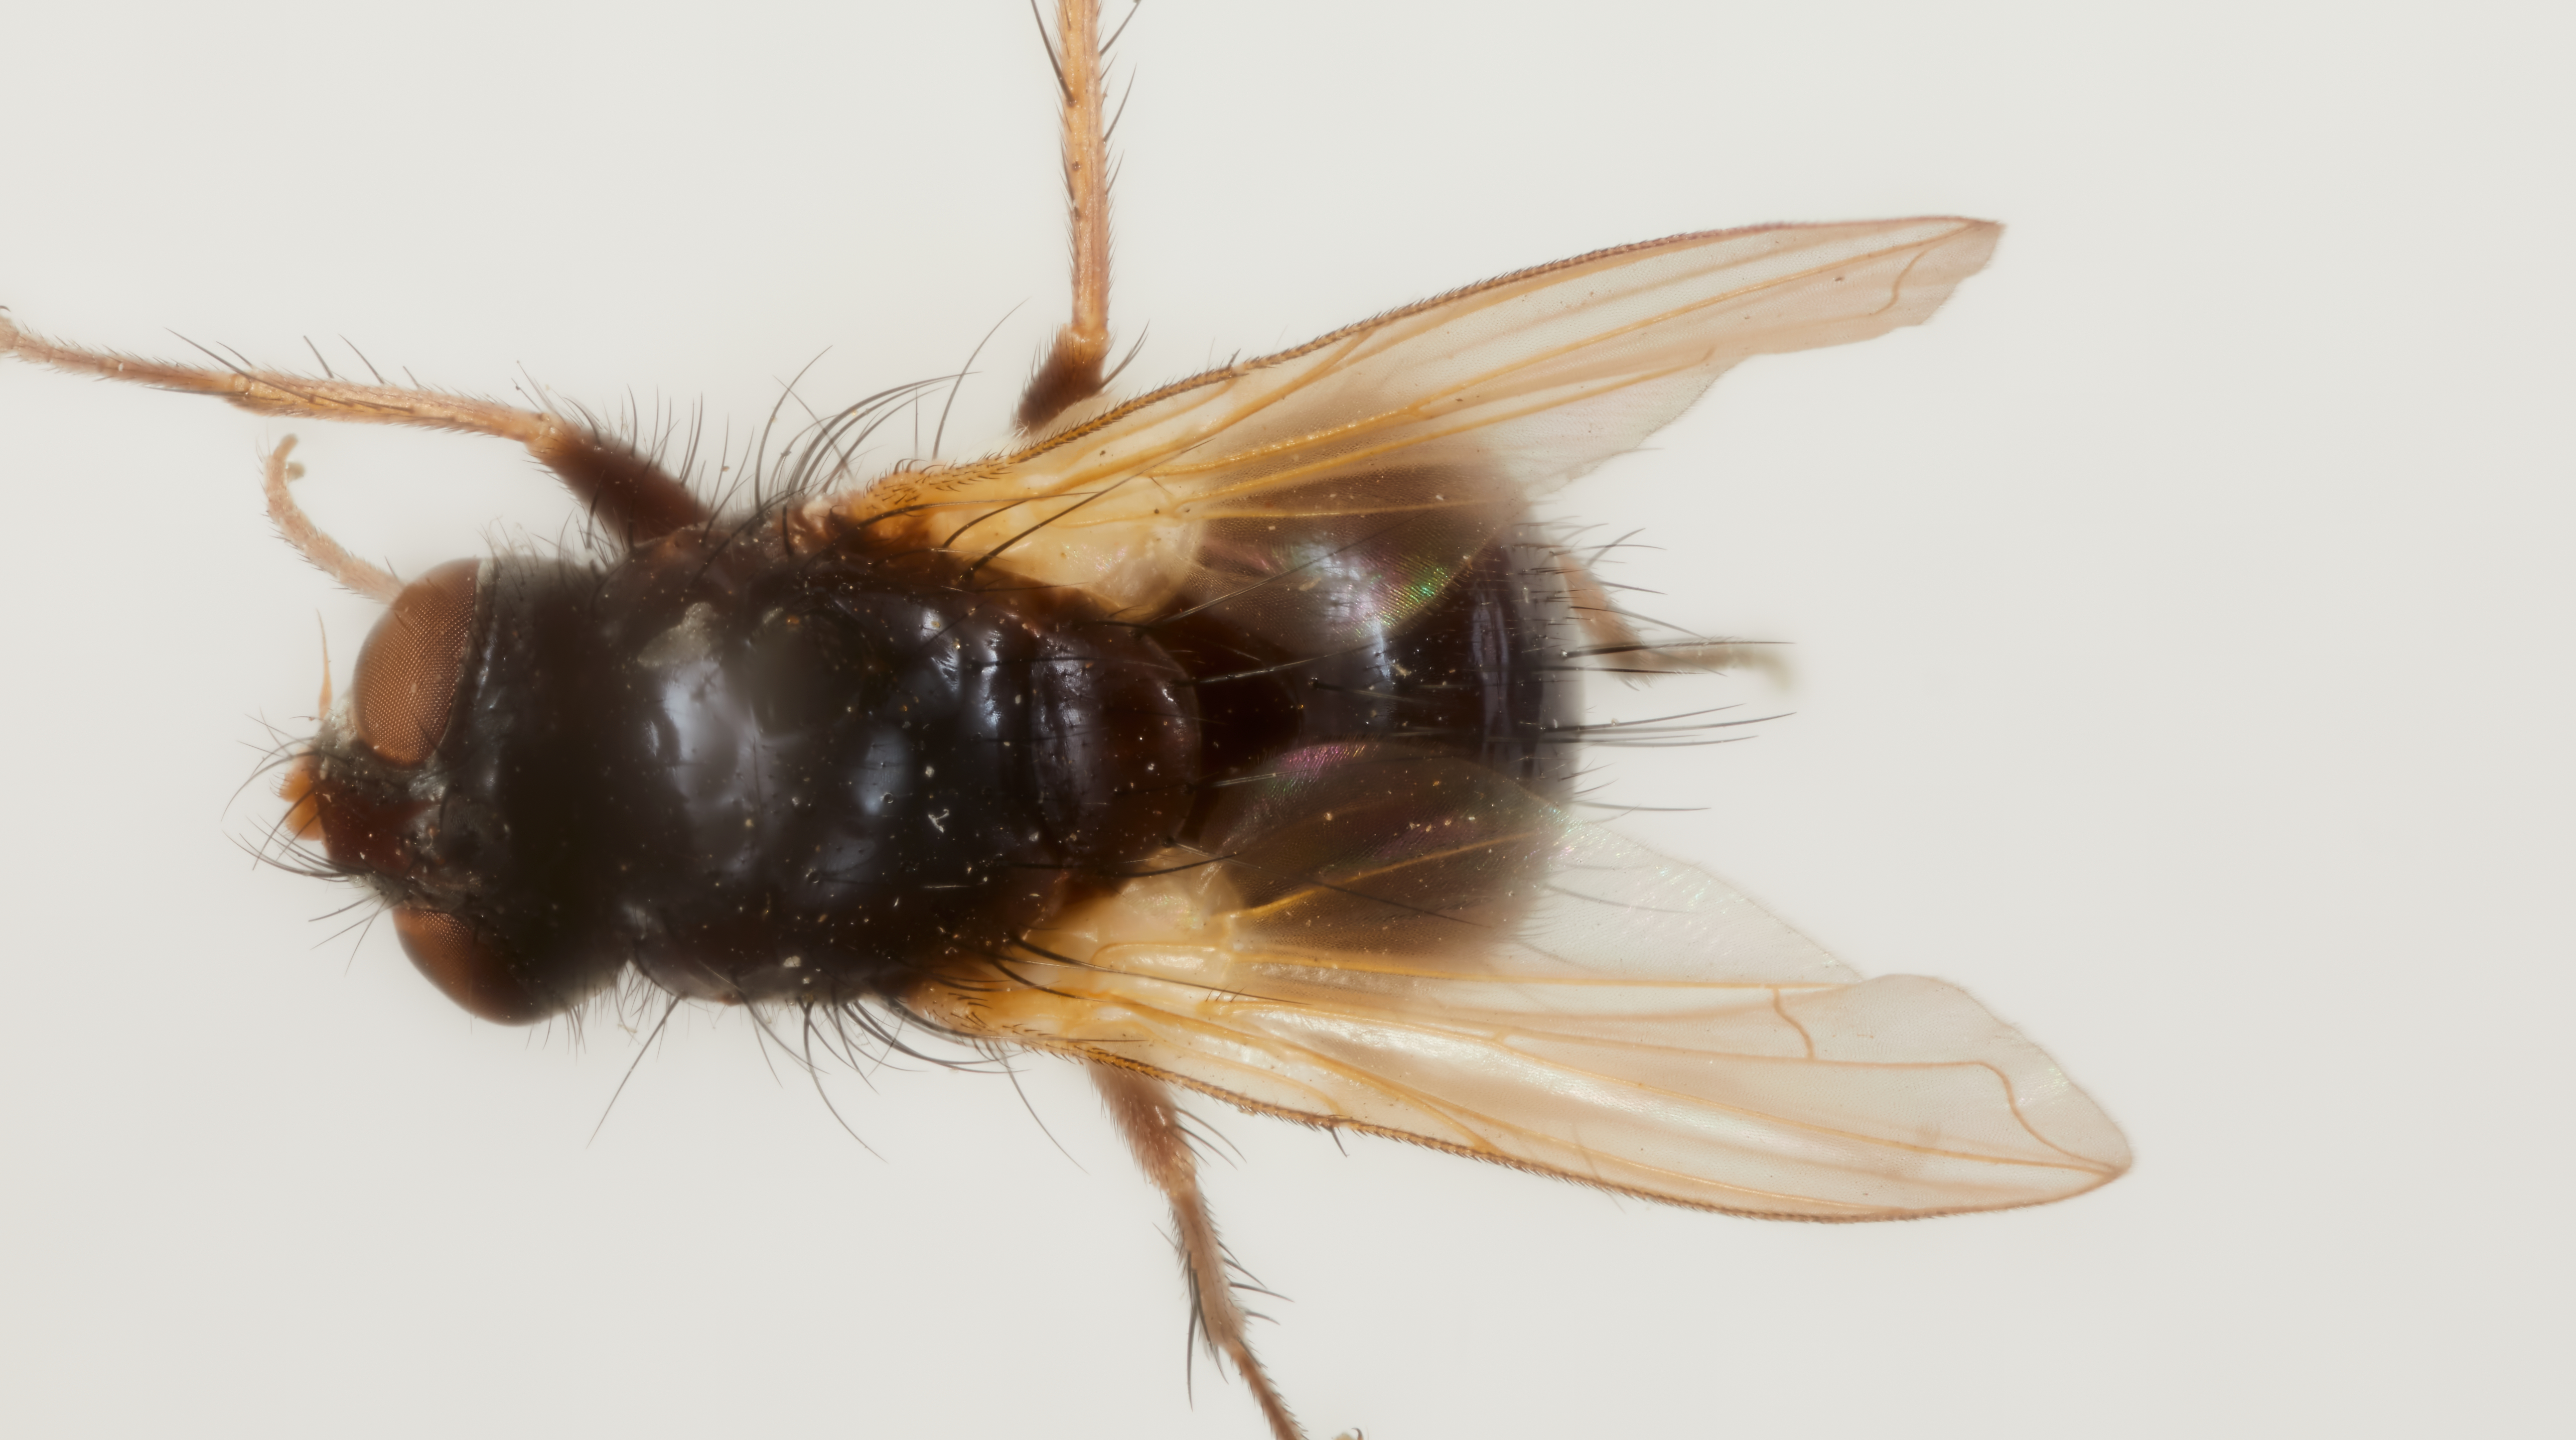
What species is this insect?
Xanthocera atra
